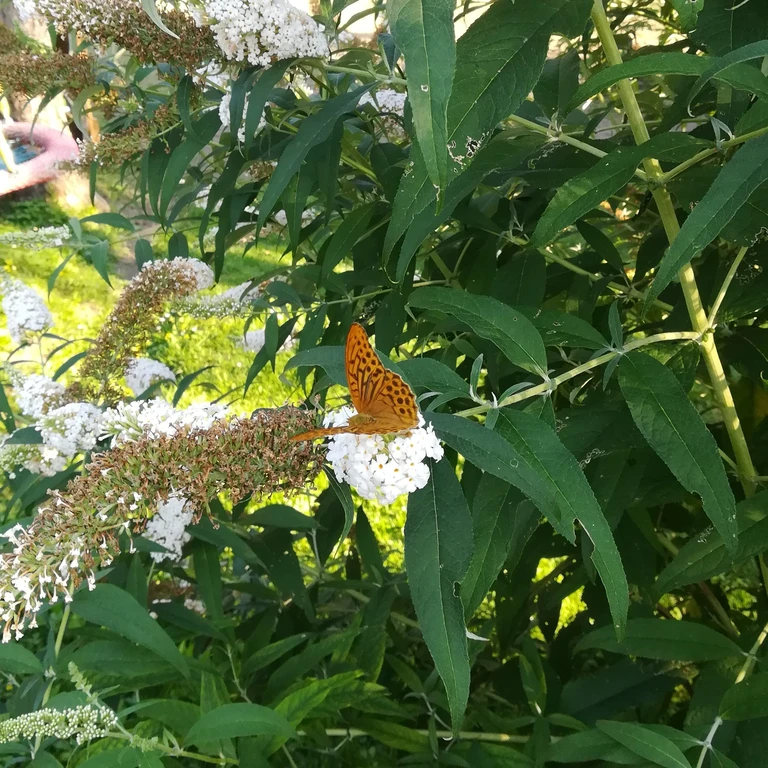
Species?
Argynnis paphia
